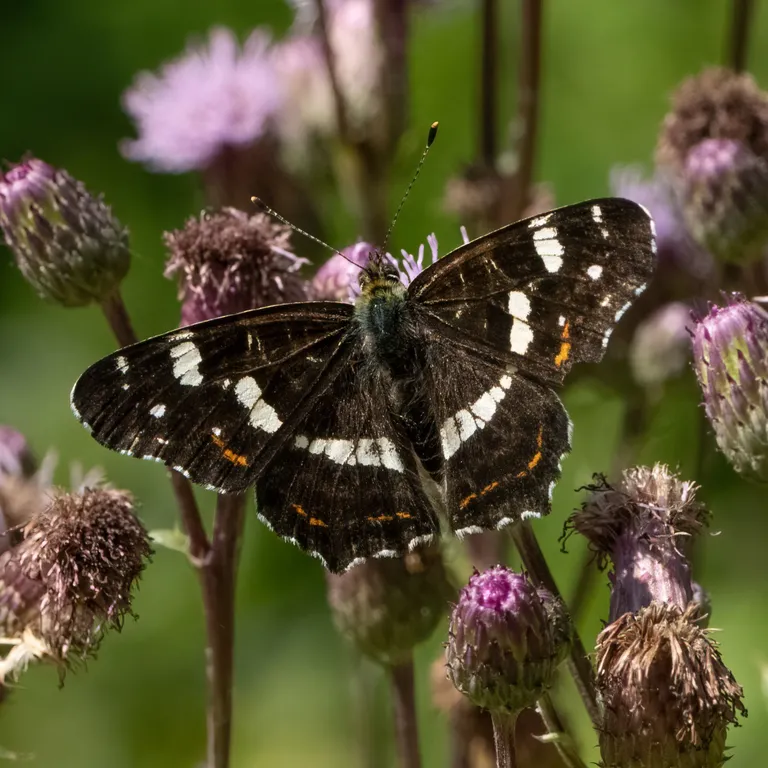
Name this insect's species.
Araschnia levana
